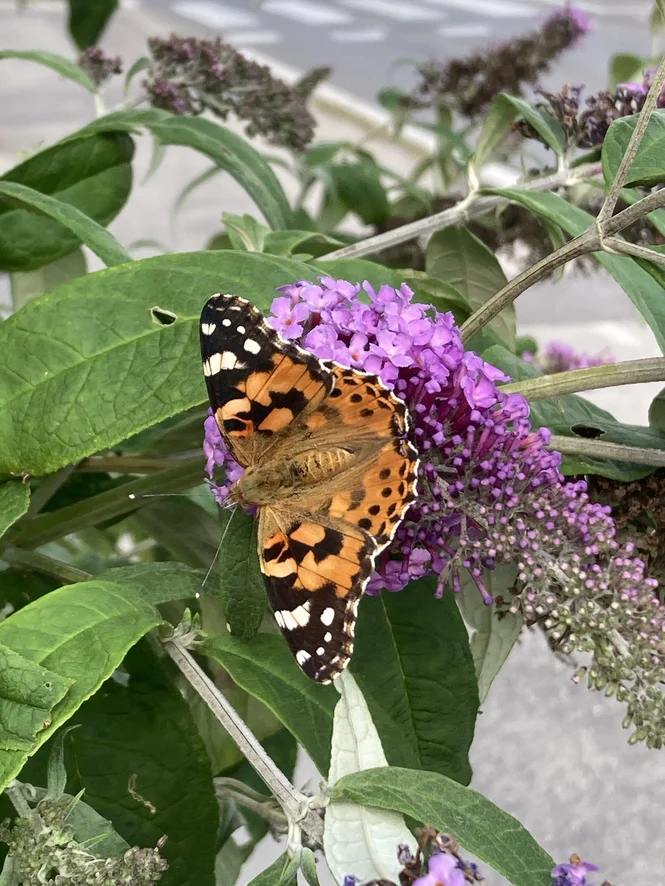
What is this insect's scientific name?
Vanessa cardui
